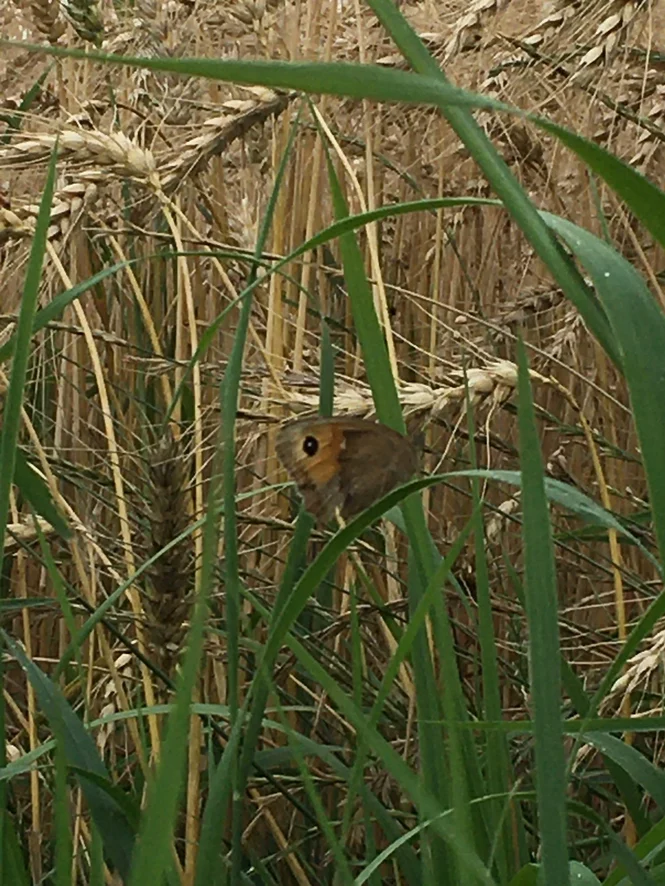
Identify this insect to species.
Maniola jurtina
